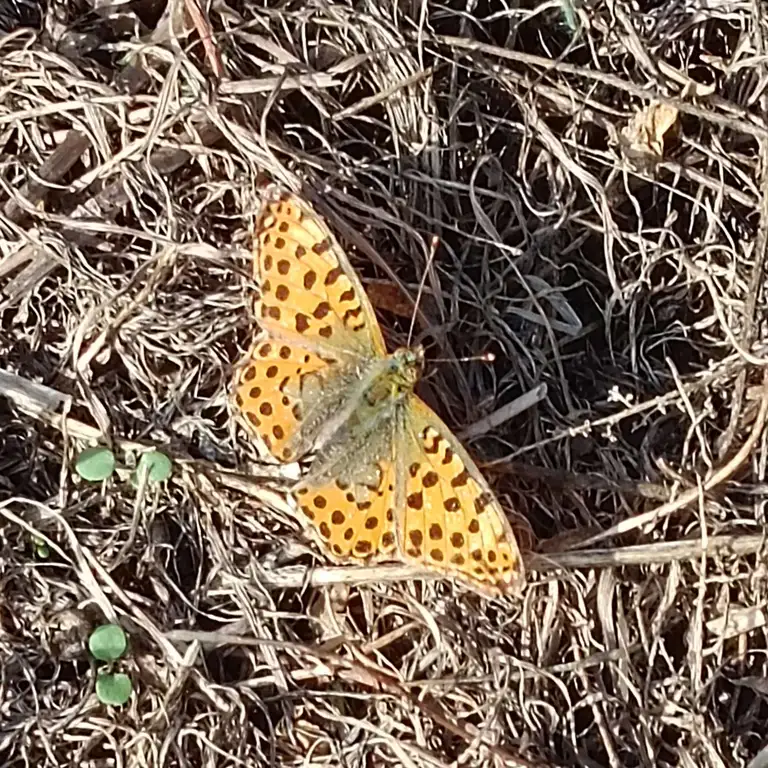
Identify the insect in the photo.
Issoria lathonia
